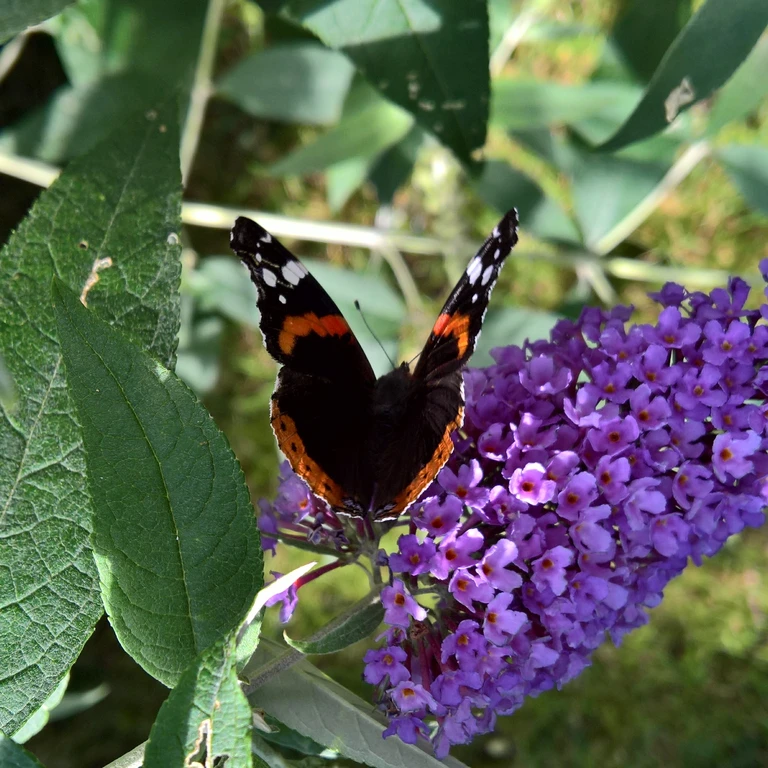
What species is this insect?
Vanessa atalanta
